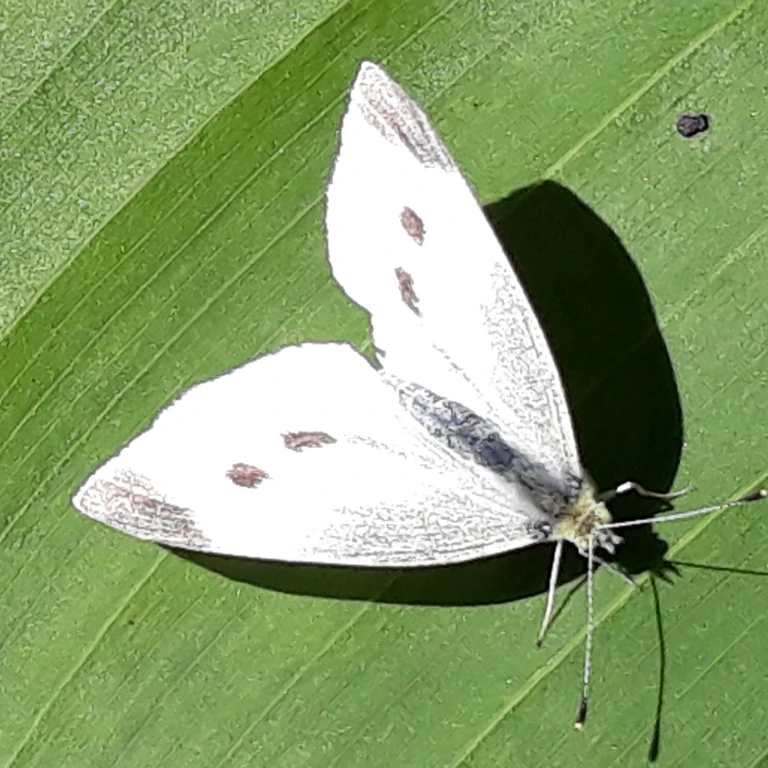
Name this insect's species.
Pieris rapae
